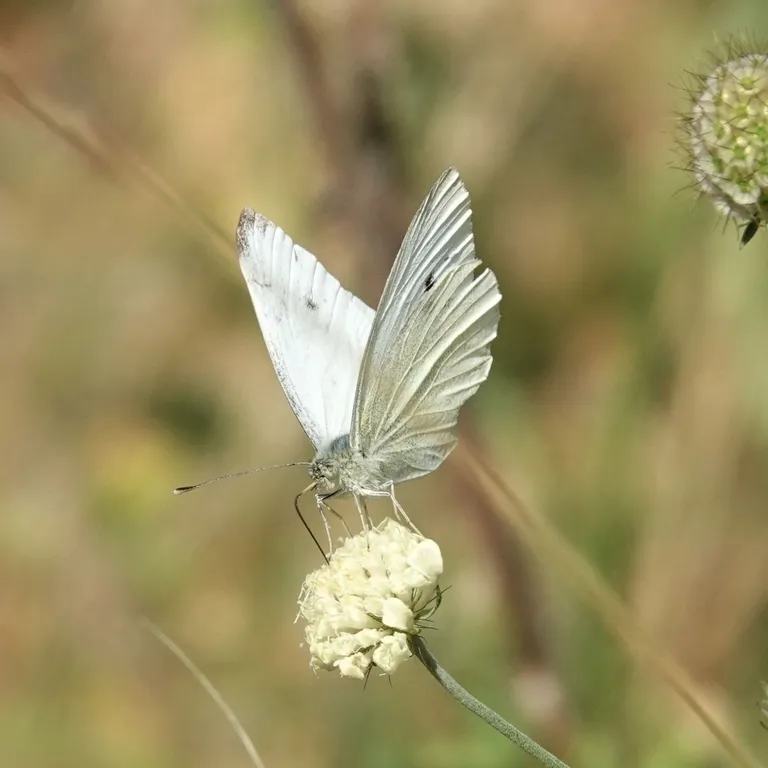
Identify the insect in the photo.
Pieris rapae
